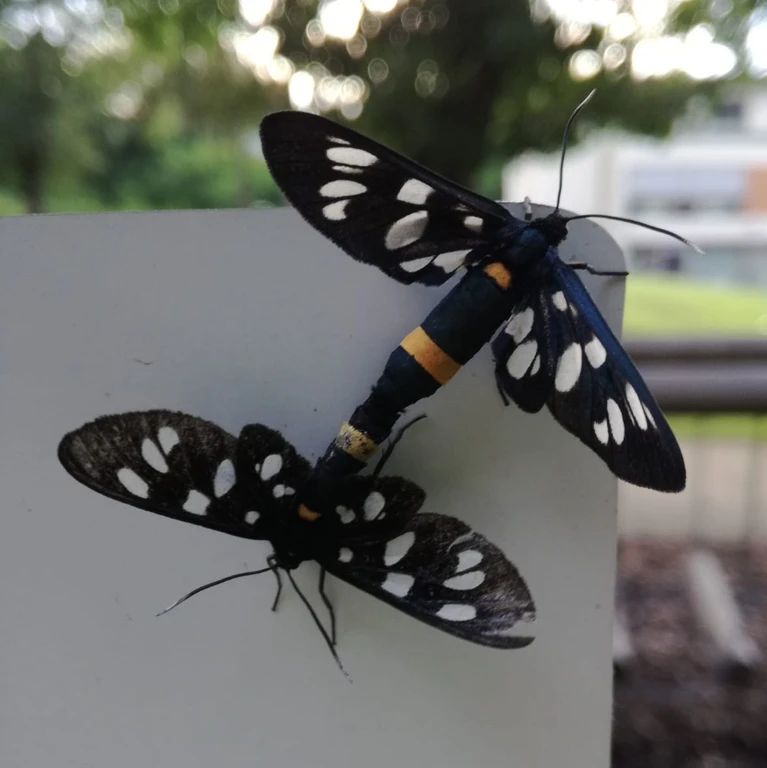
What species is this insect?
Amata phegea
